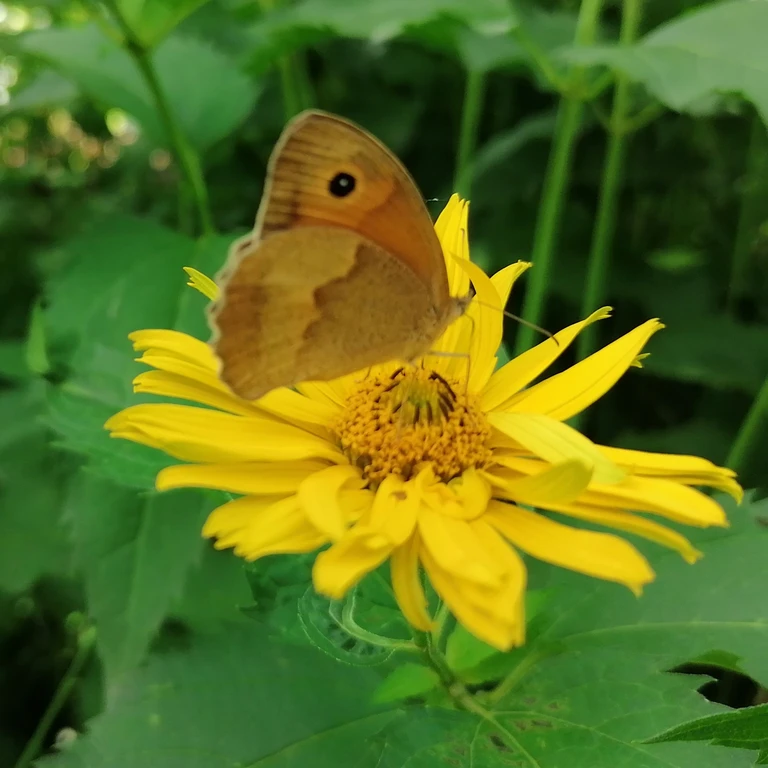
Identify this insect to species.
Maniola jurtina
